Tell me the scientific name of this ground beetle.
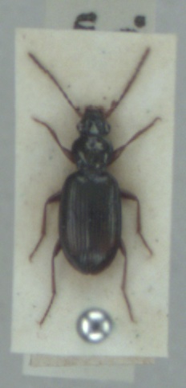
Sinechostictus stomoides
